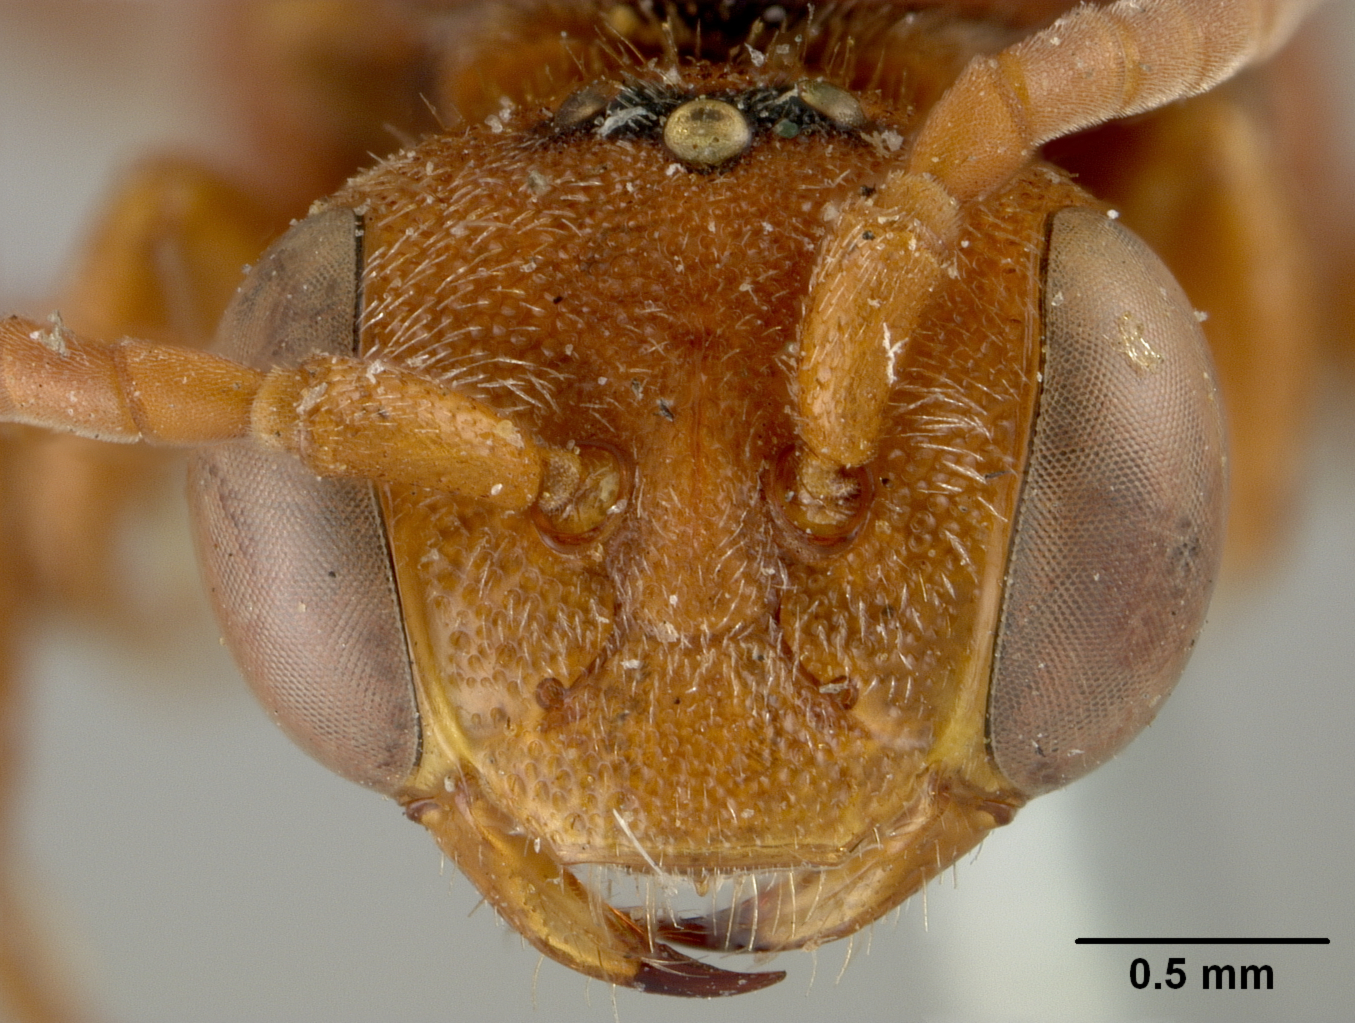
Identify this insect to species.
Nomada tintinnabulum
